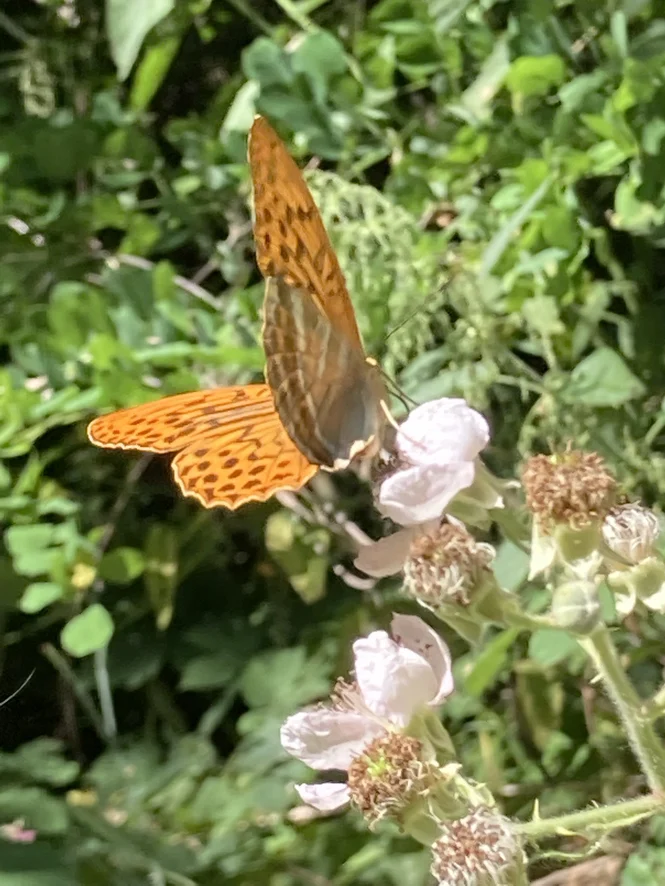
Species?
Argynnis paphia
